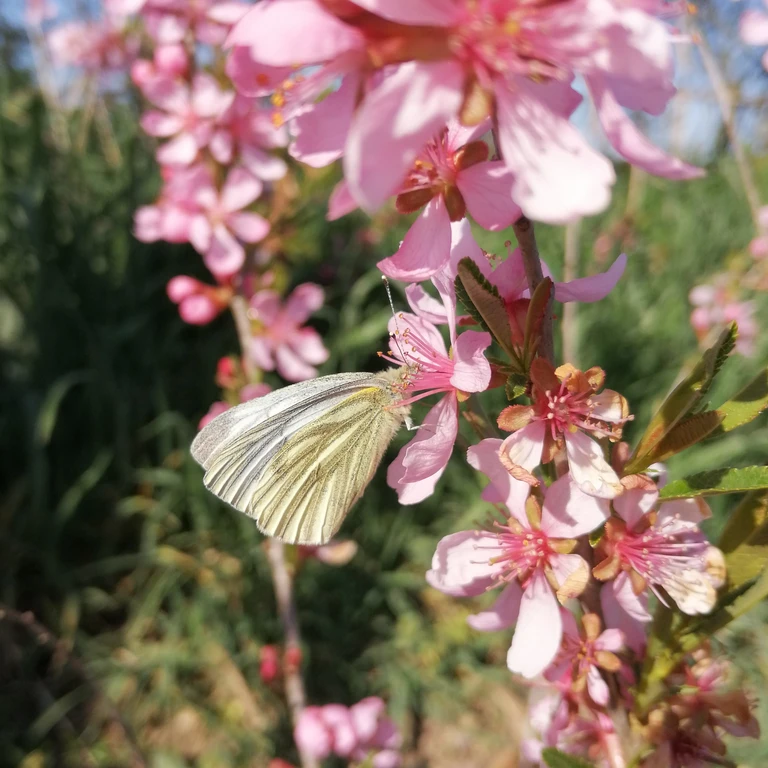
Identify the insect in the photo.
Pieris napi
